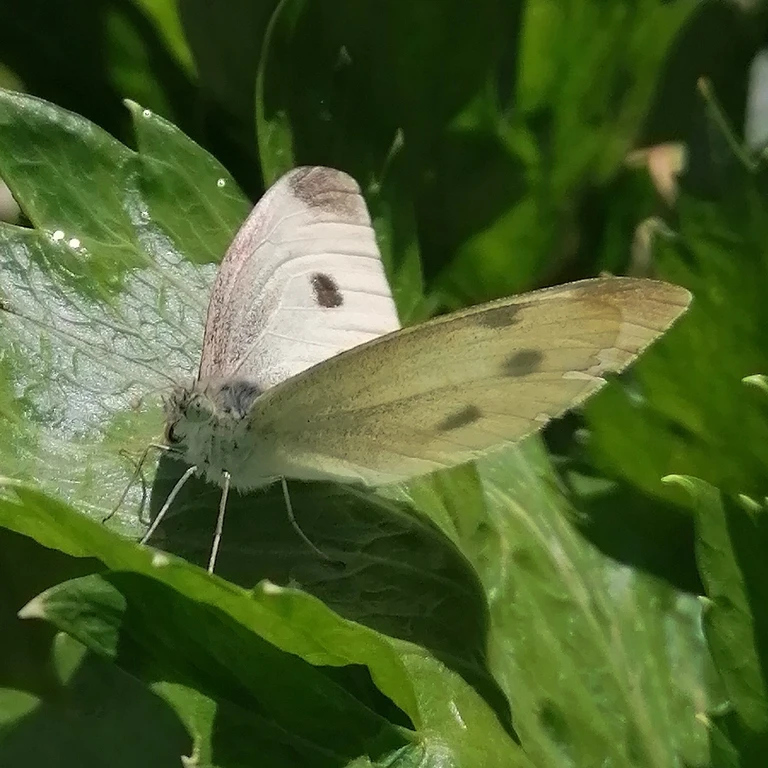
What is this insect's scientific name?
Pieris rapae
